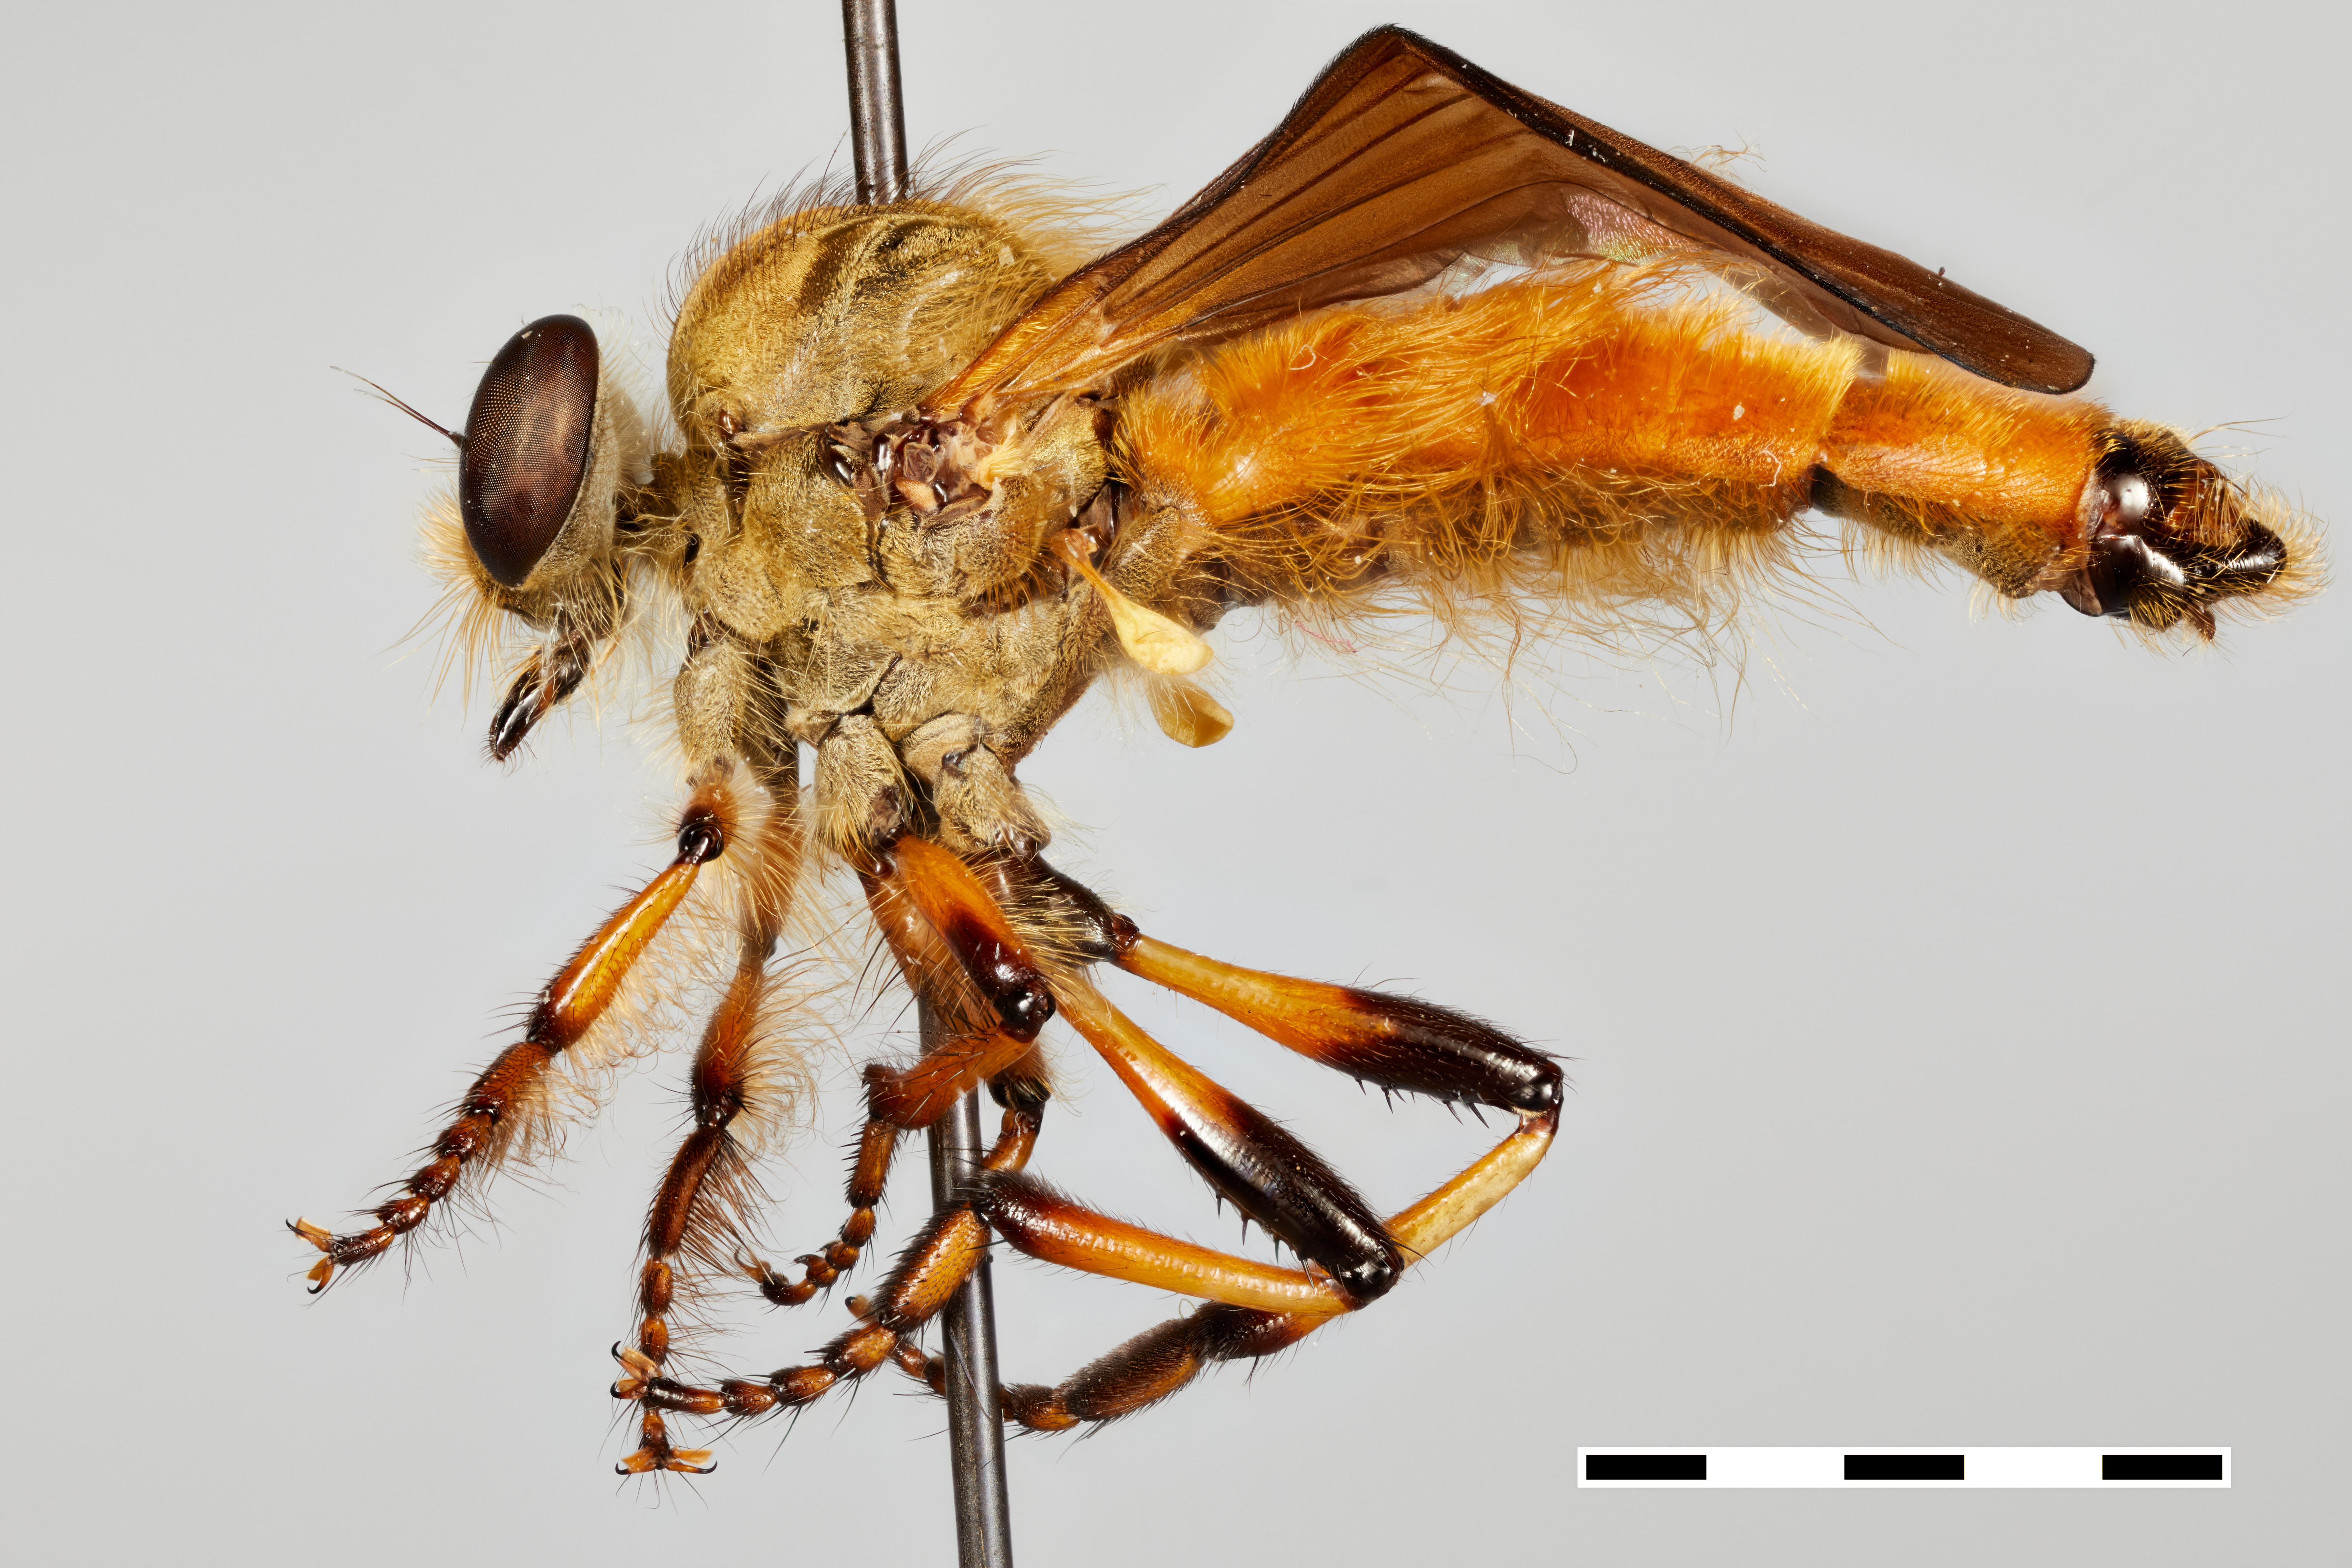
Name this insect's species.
Damalis speciosa
